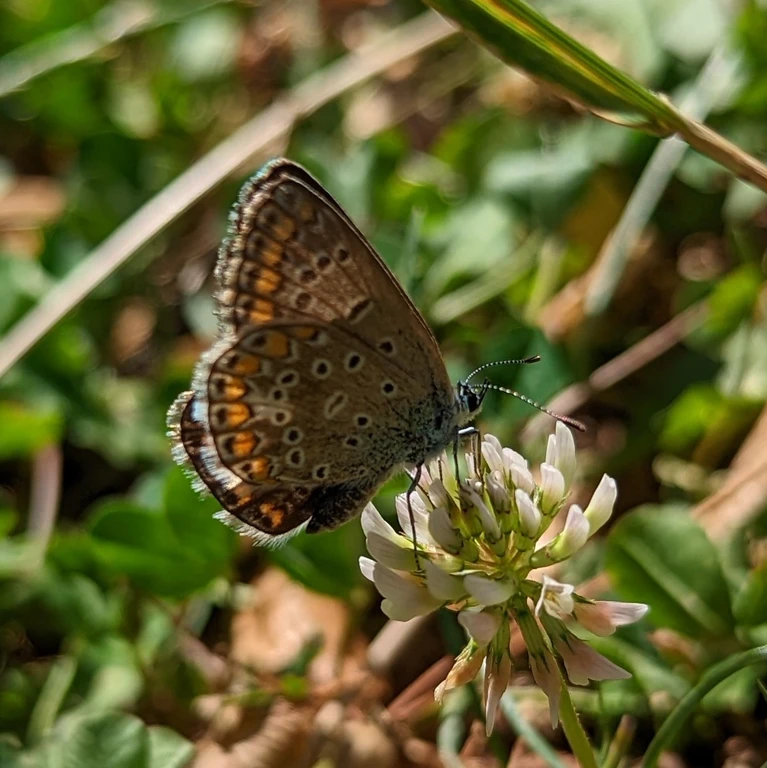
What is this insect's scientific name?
Polyommatus icarus
